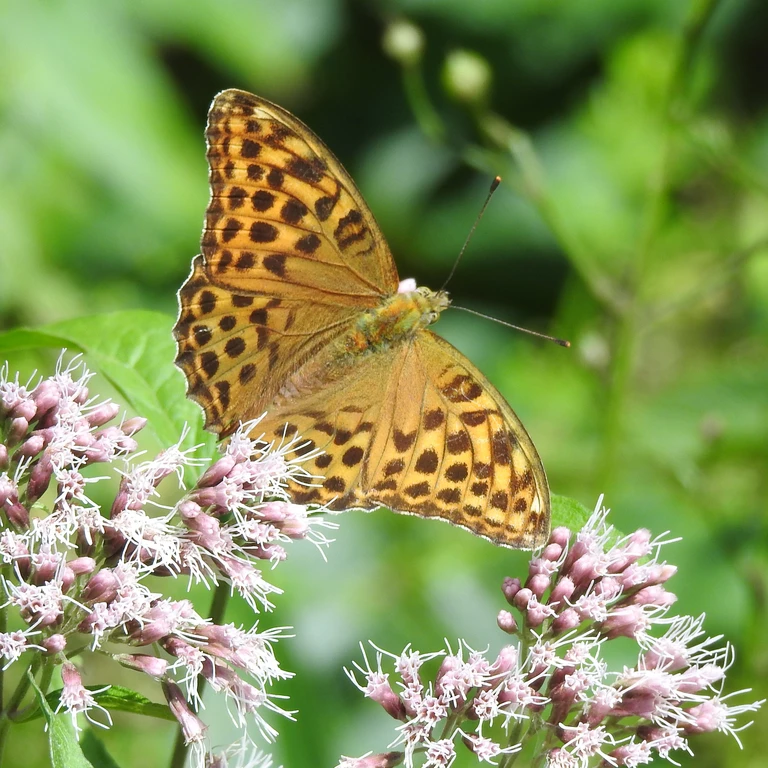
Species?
Argynnis paphia
